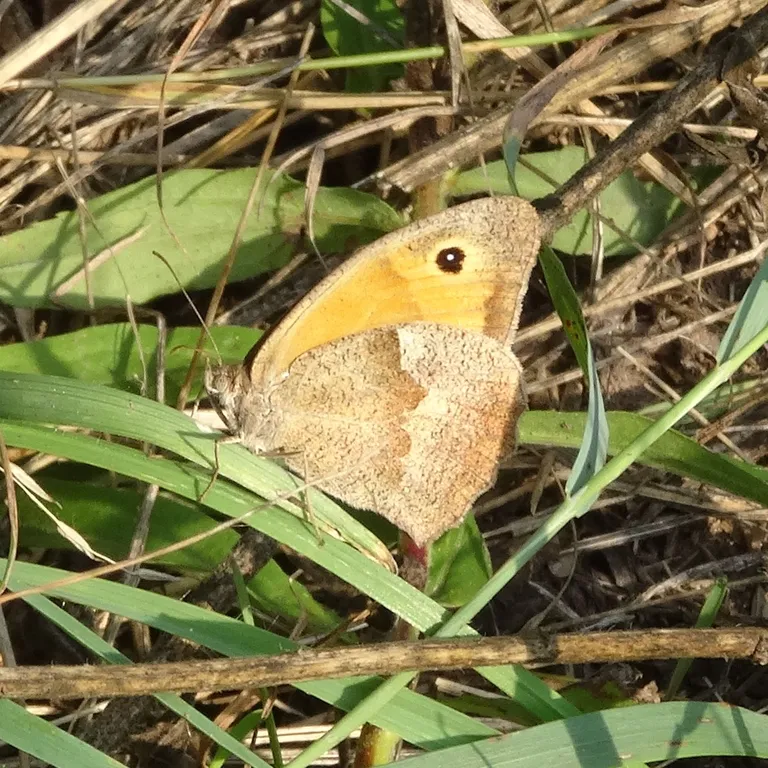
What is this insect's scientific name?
Maniola jurtina
